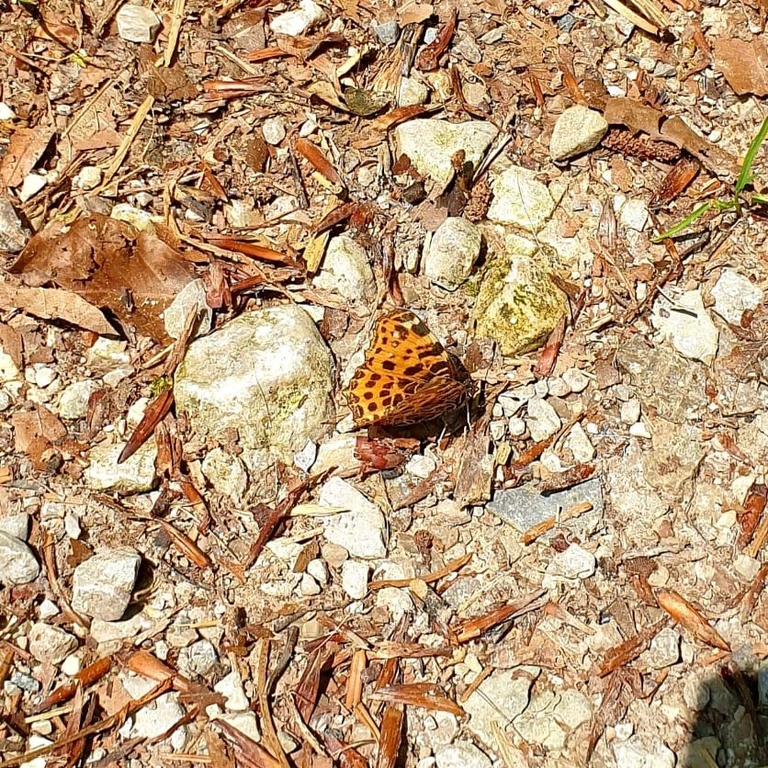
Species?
Araschnia levana
